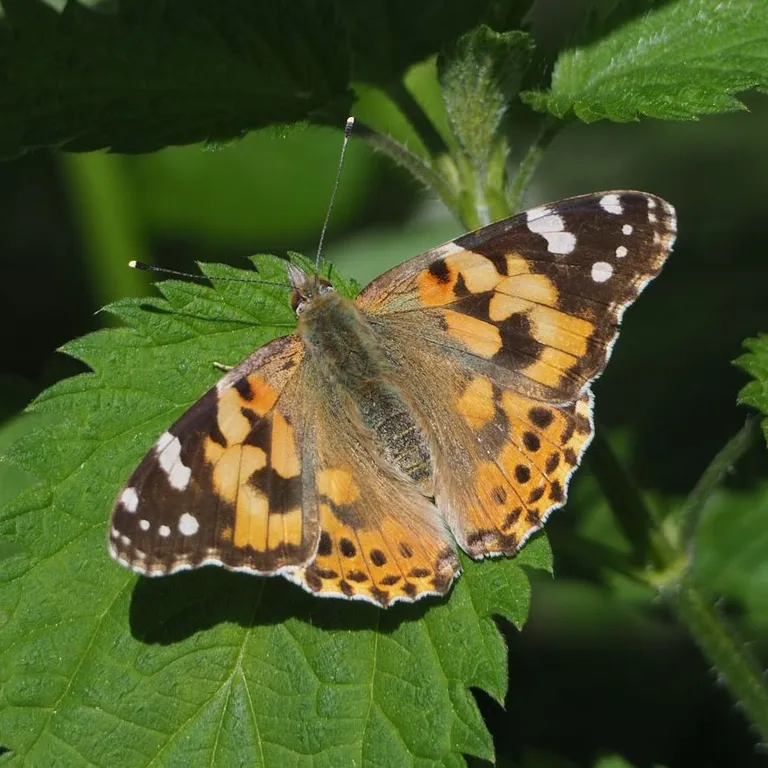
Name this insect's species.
Vanessa cardui
